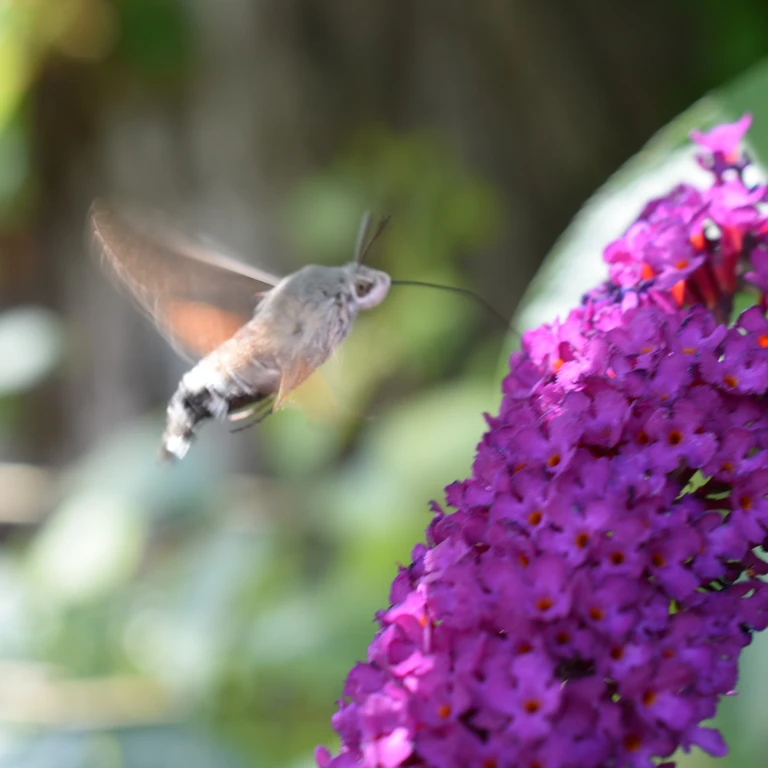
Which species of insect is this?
Macroglossum stellatarum
